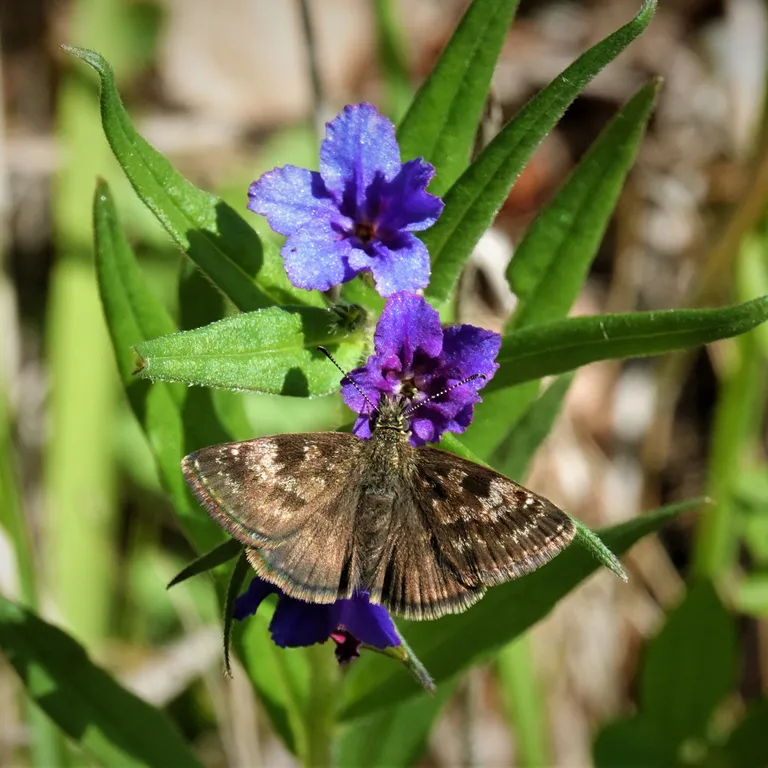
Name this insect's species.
Erynnis tages
